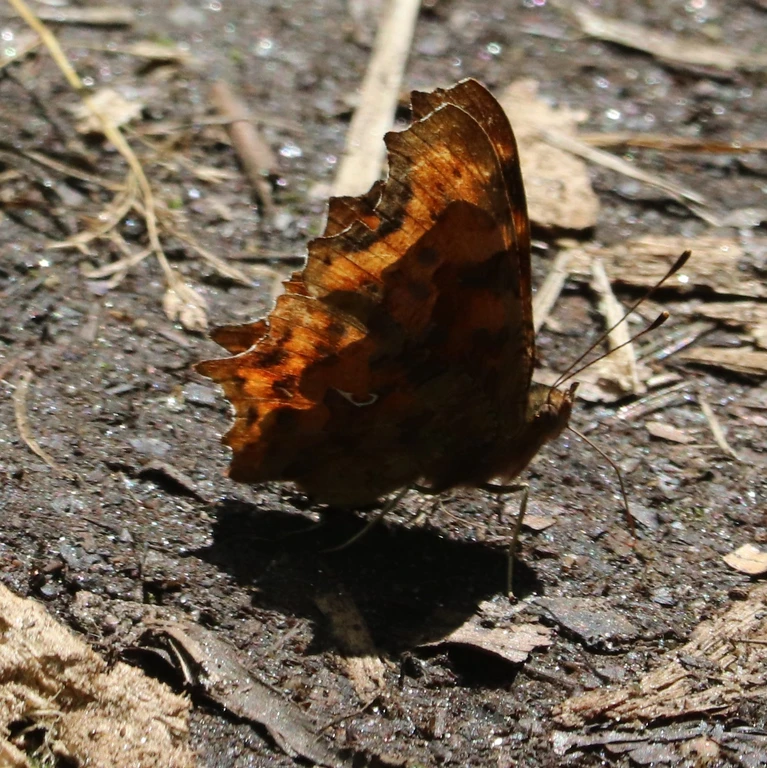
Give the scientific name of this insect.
Polygonia c-album
